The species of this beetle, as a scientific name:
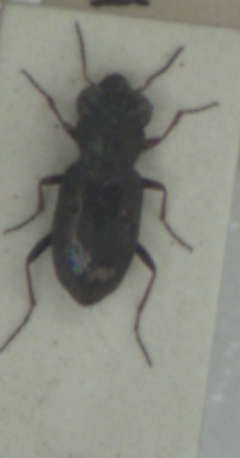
Notiophilus rufipes
